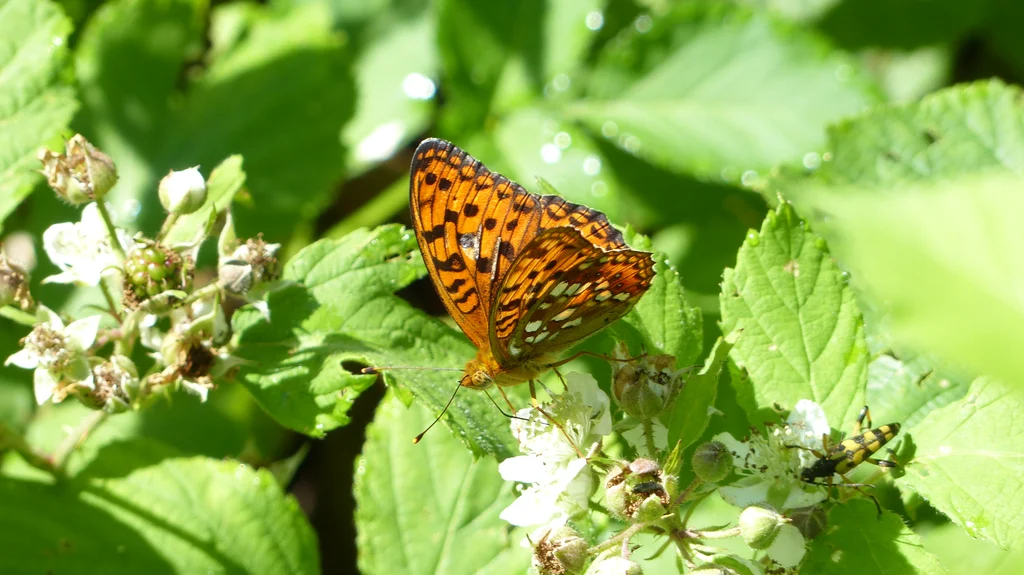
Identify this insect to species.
Fabriciana adippe
